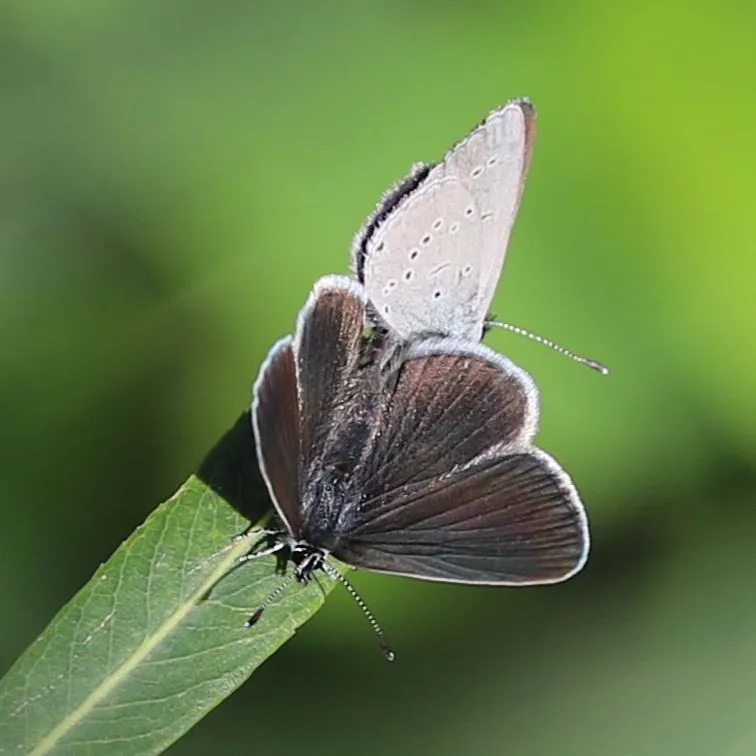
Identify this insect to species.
Cupido minimus
